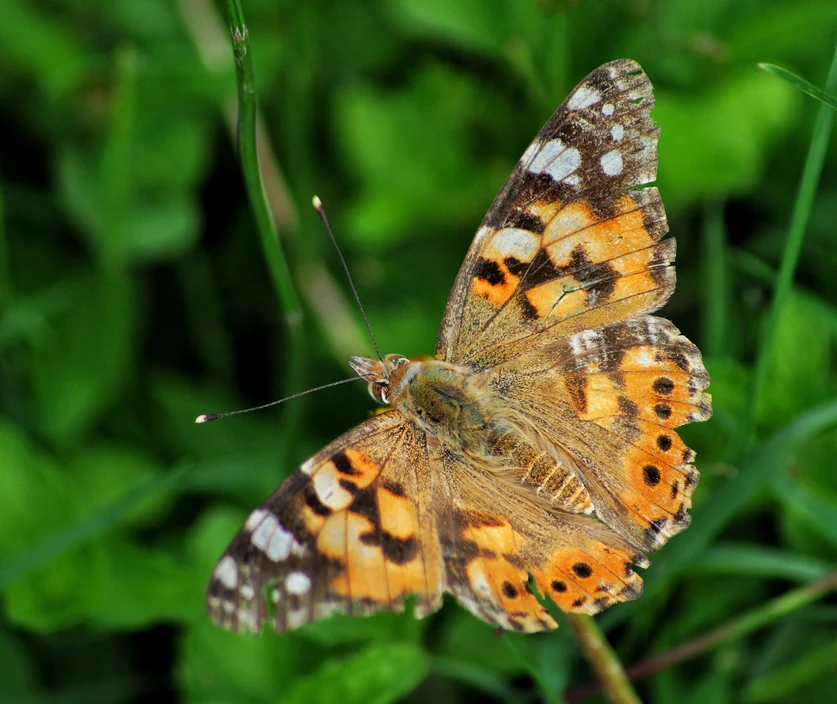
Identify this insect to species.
Vanessa cardui
